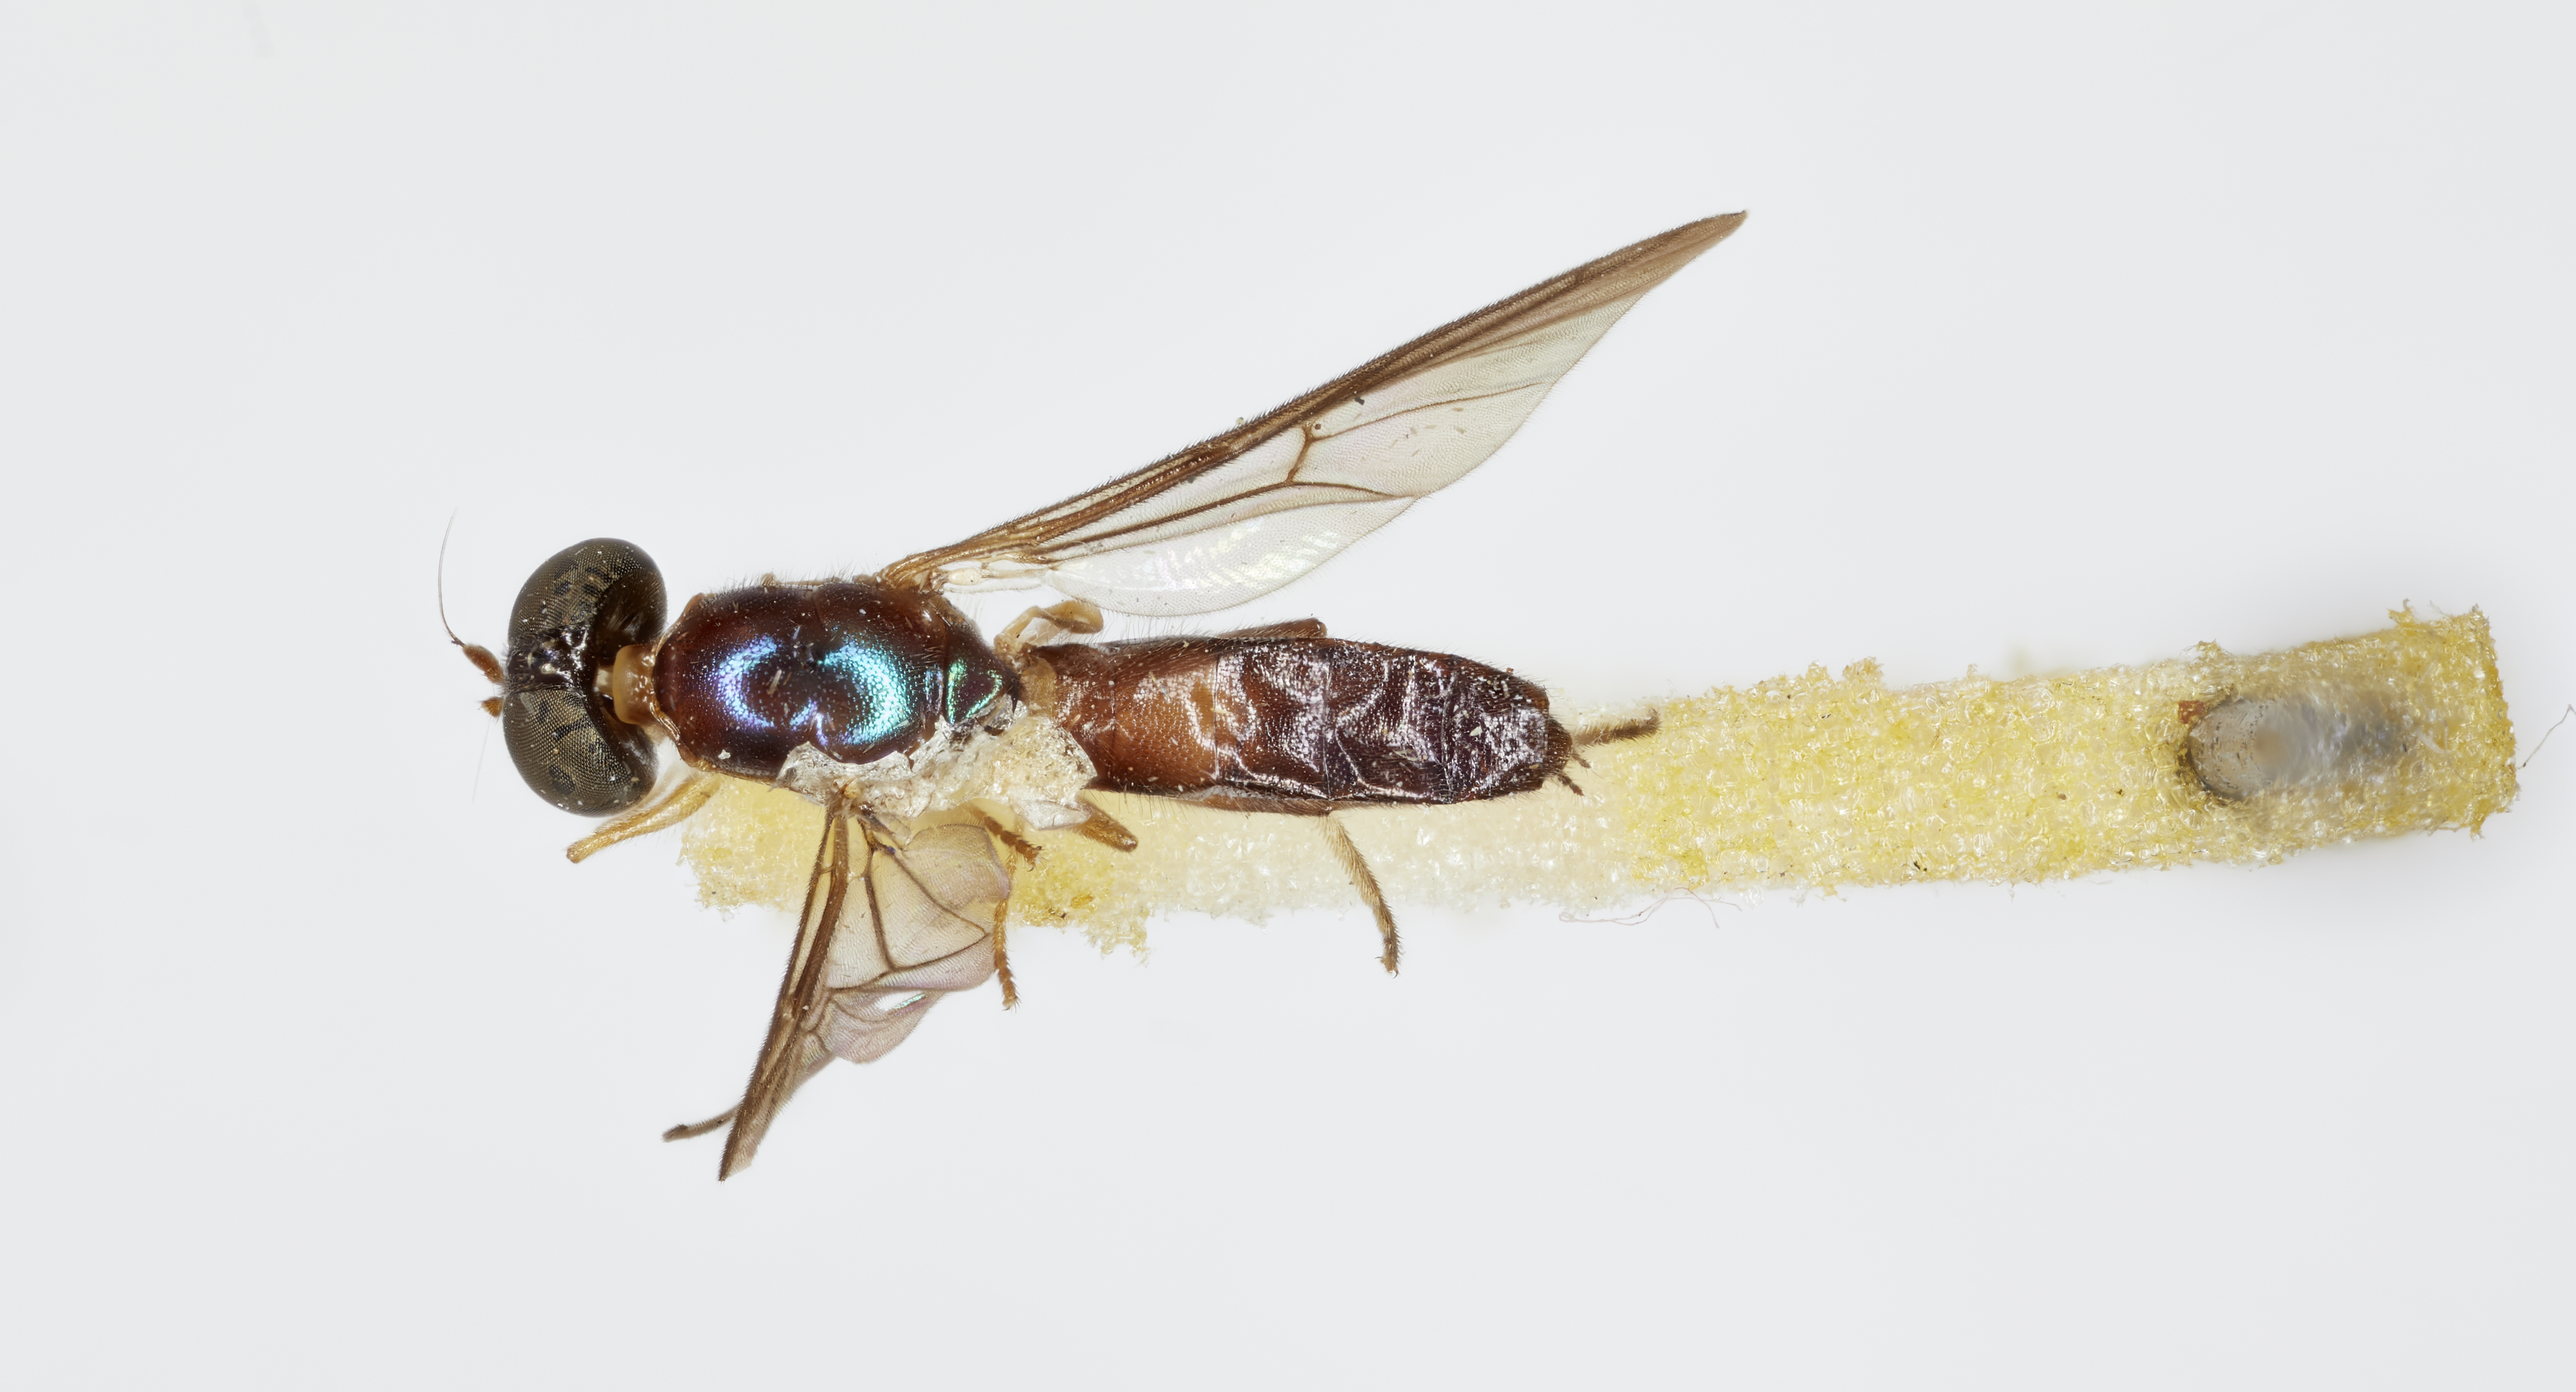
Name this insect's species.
Merosargus supernitens
